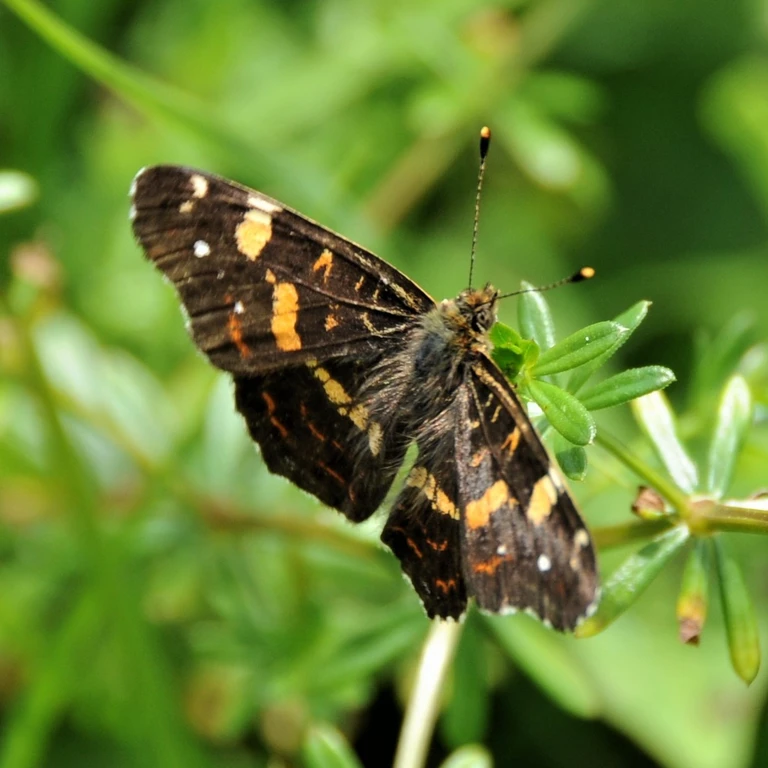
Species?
Araschnia levana
